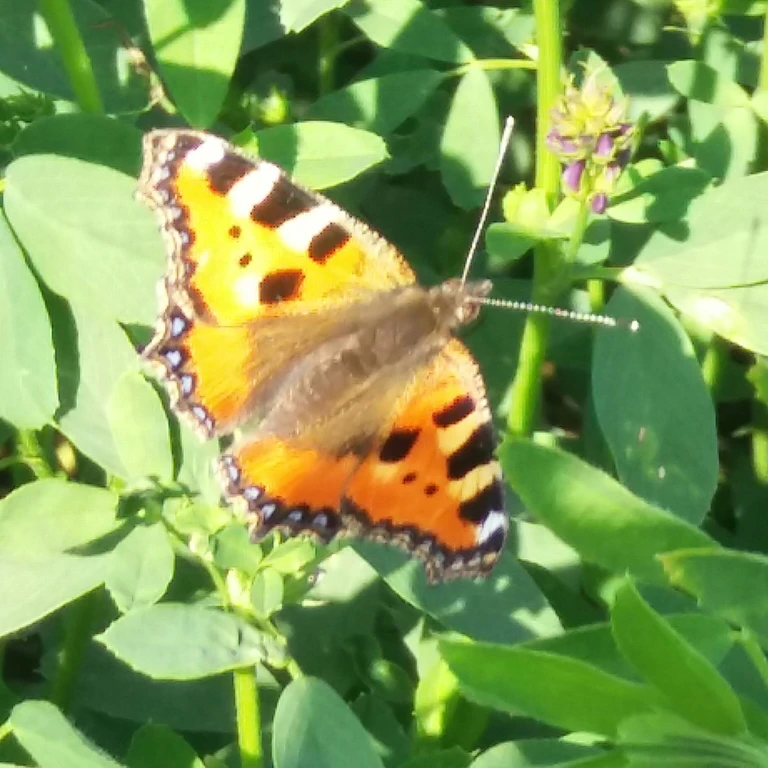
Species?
Aglais urticae
